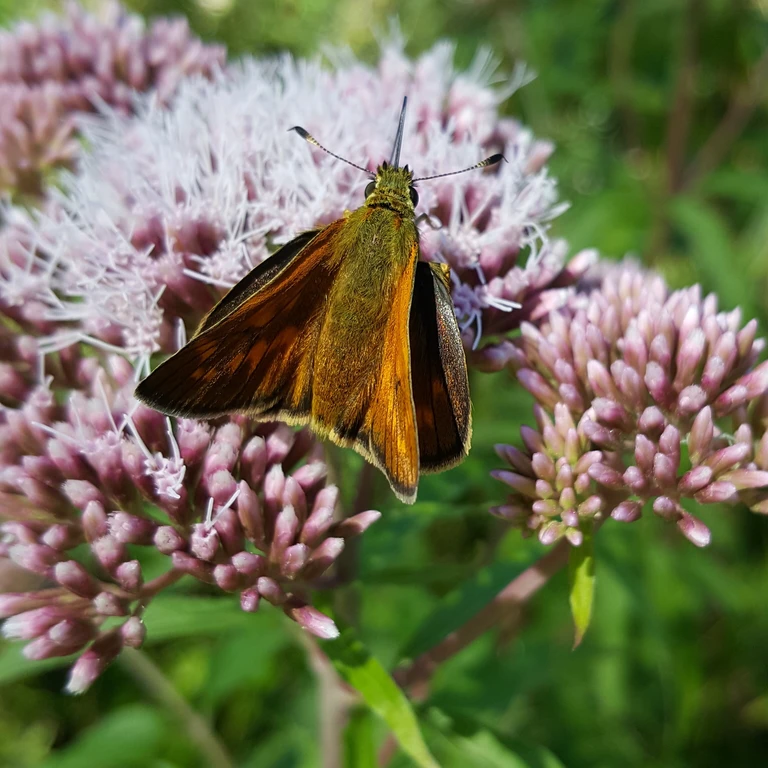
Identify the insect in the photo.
Ochlodes sylvanus (also Ochlodes venata)
